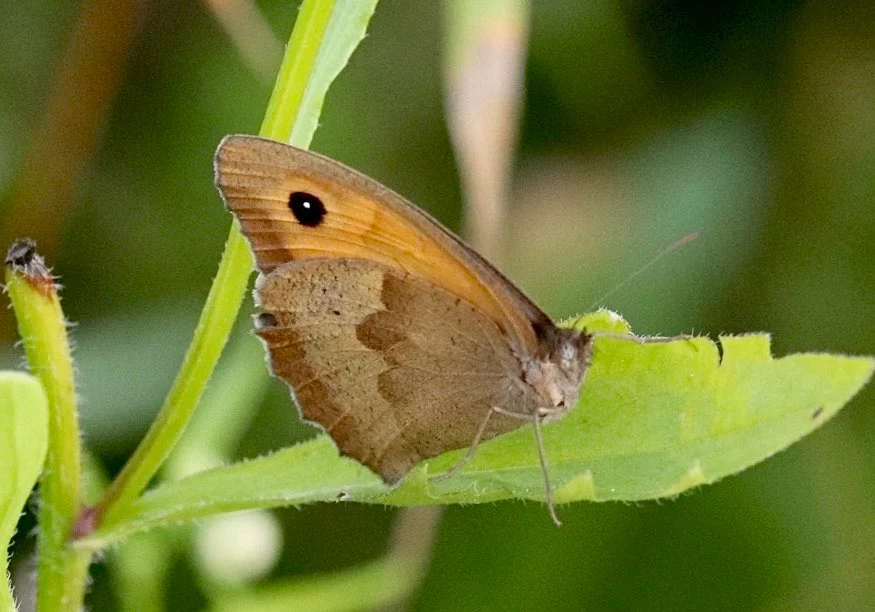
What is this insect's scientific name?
Maniola jurtina
